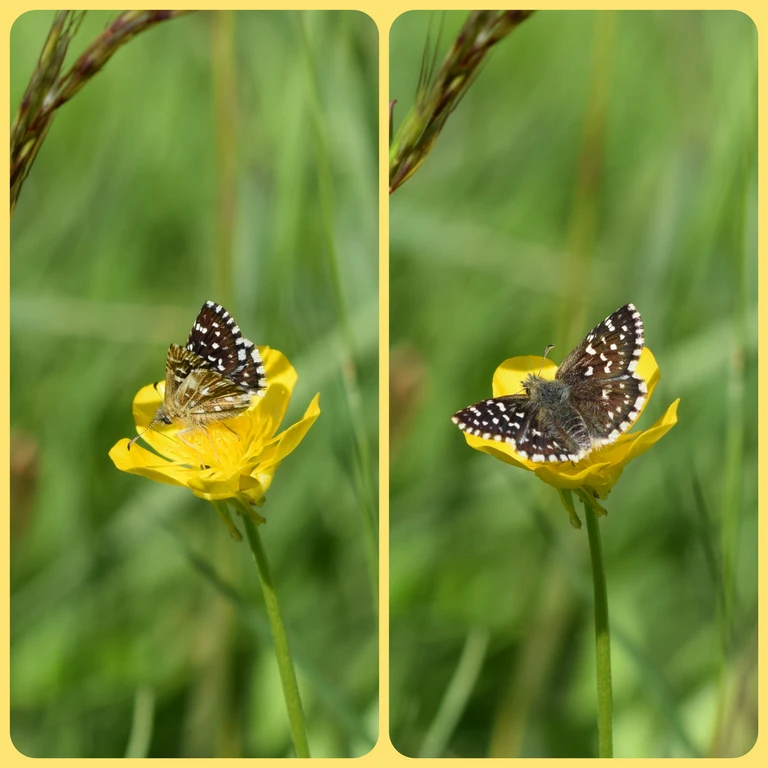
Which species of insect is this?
Pyrgus malvae
